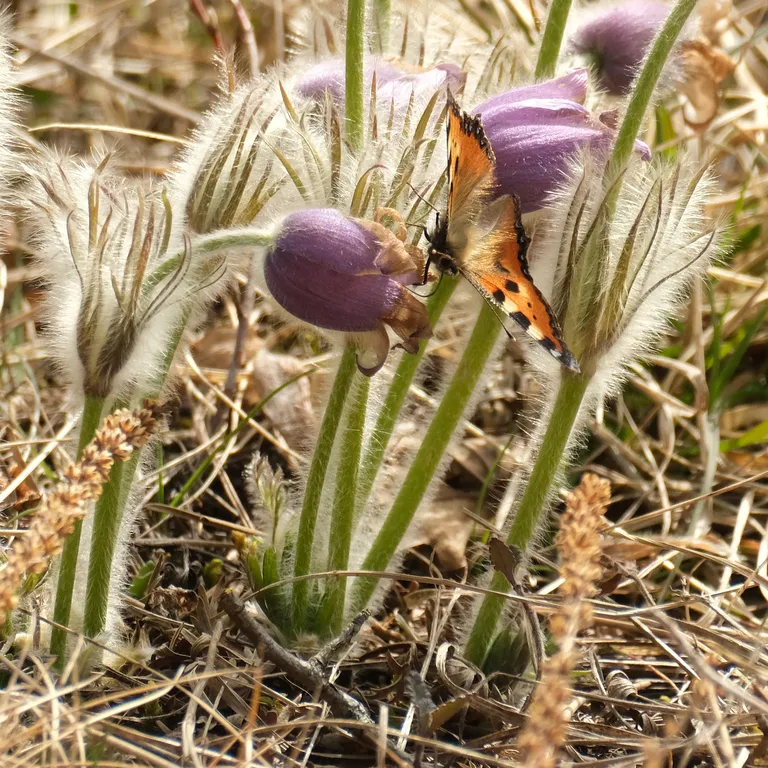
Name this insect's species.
Aglais urticae
